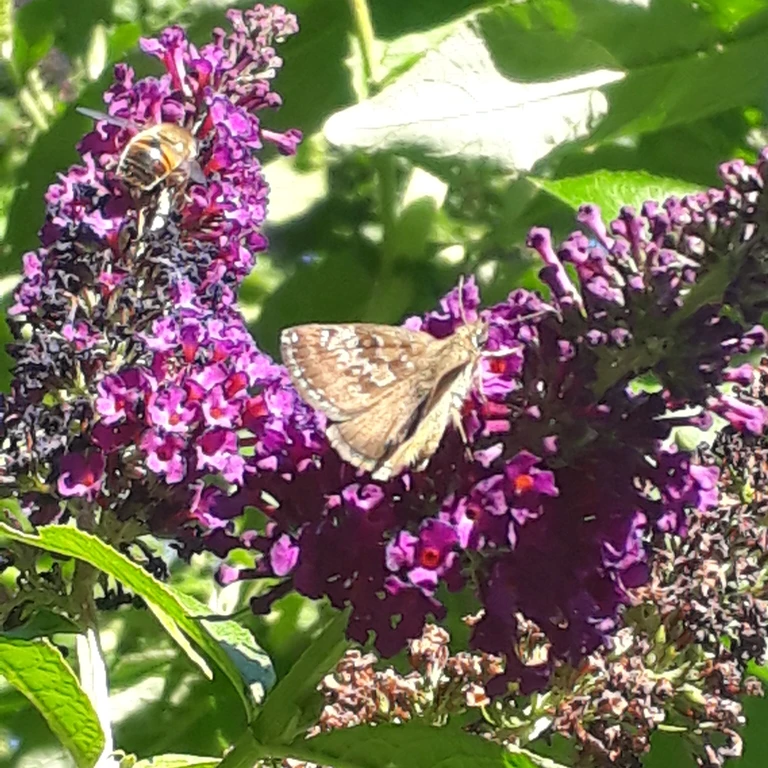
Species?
Erynnis tages
